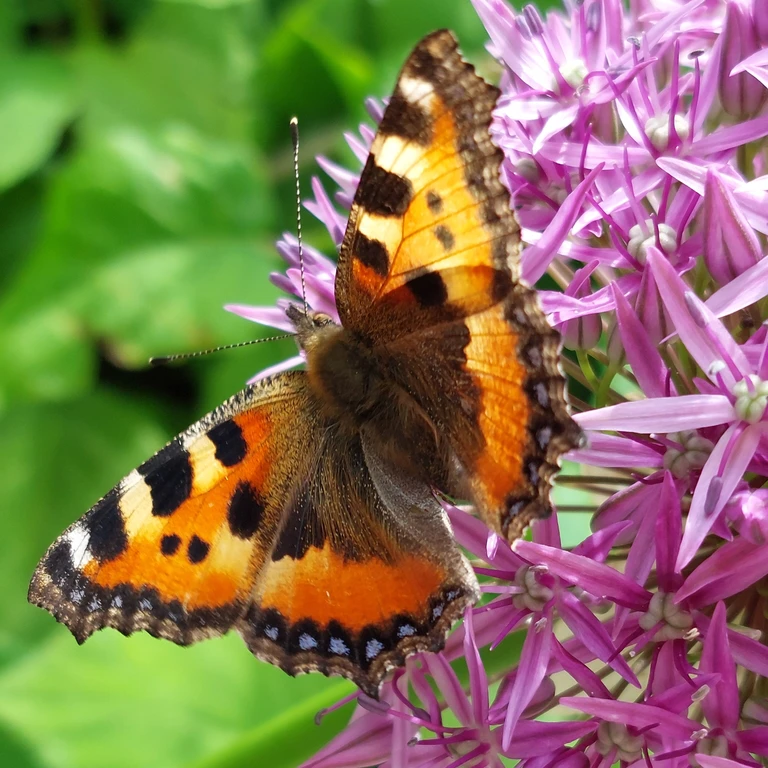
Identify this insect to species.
Aglais urticae
